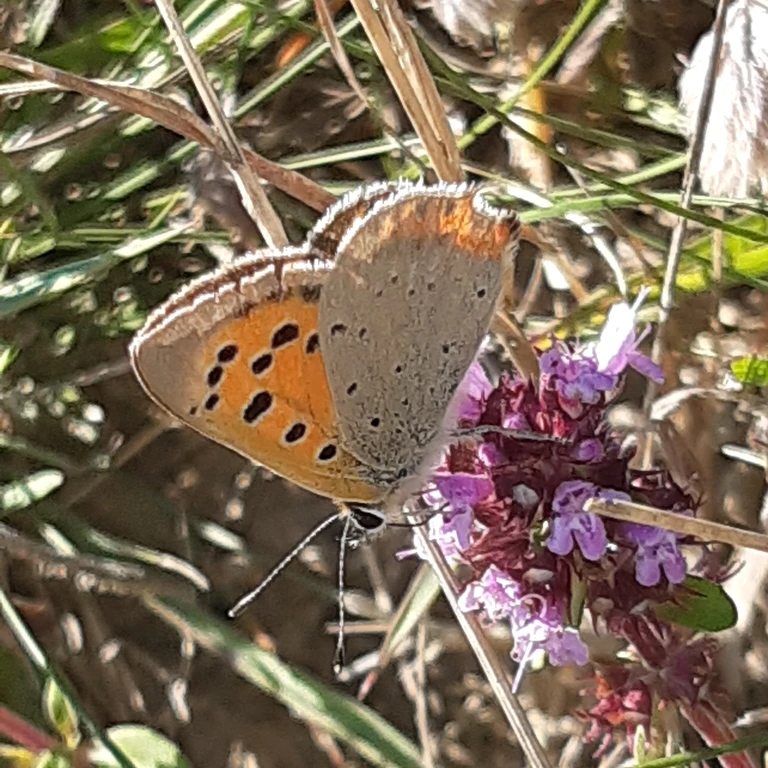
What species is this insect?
Lycaena phlaeas
